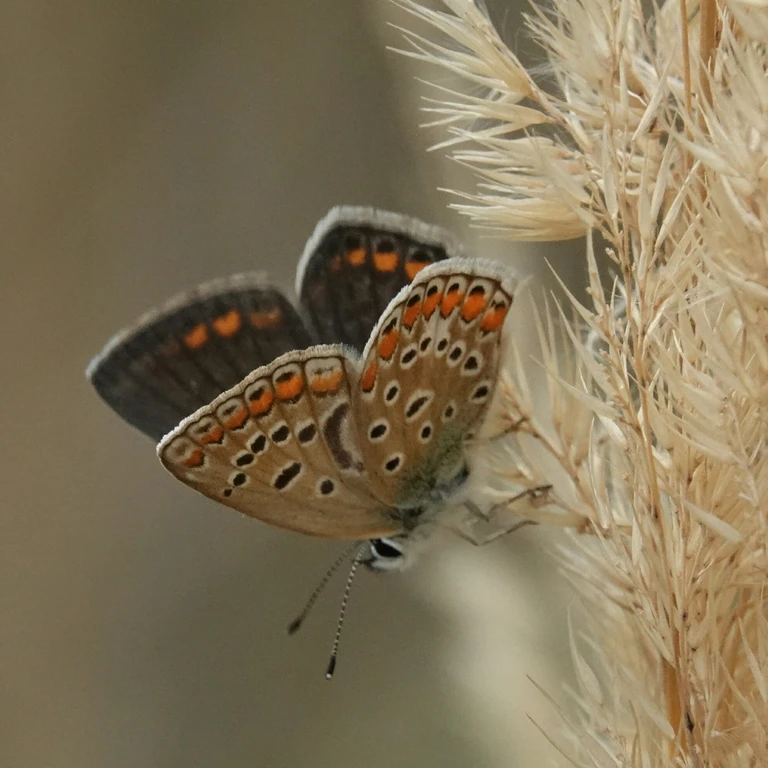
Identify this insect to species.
Polyommatus icarus
